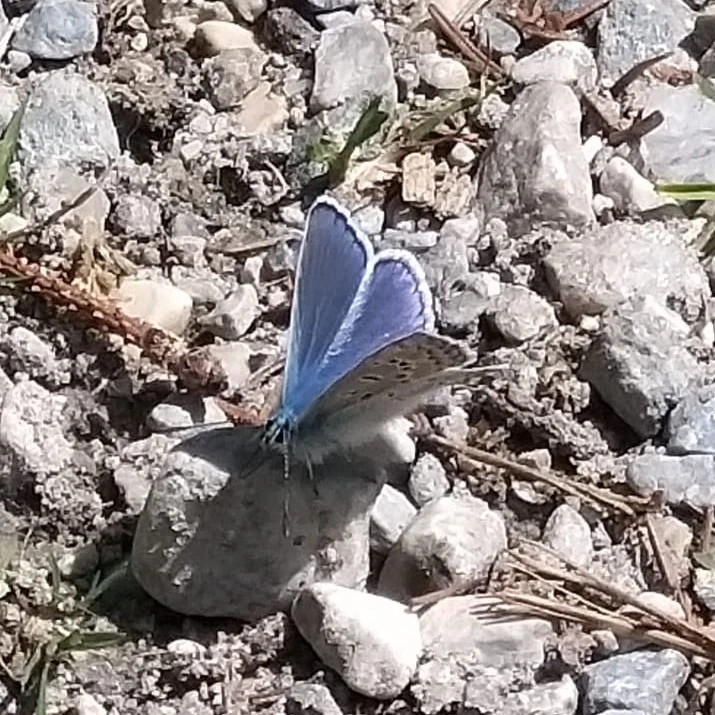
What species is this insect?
Polyommatus icarus
